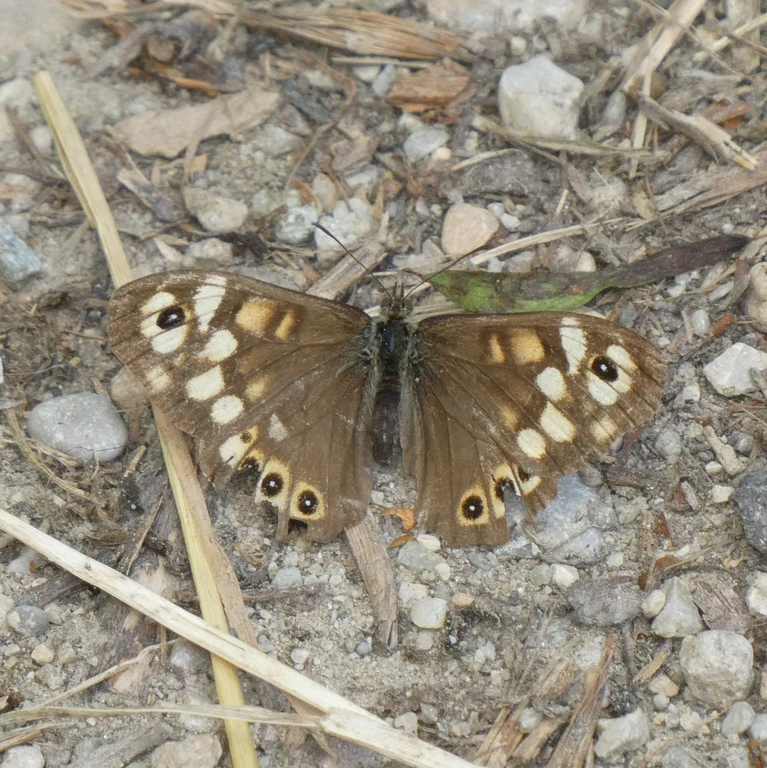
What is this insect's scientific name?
Pararge aegeria
